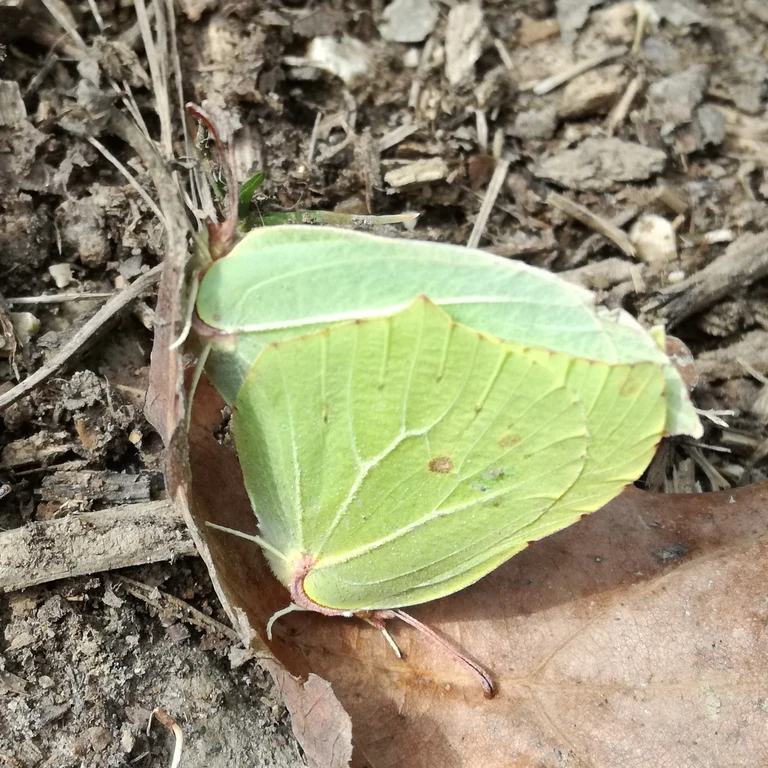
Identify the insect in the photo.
Gonepteryx rhamni
